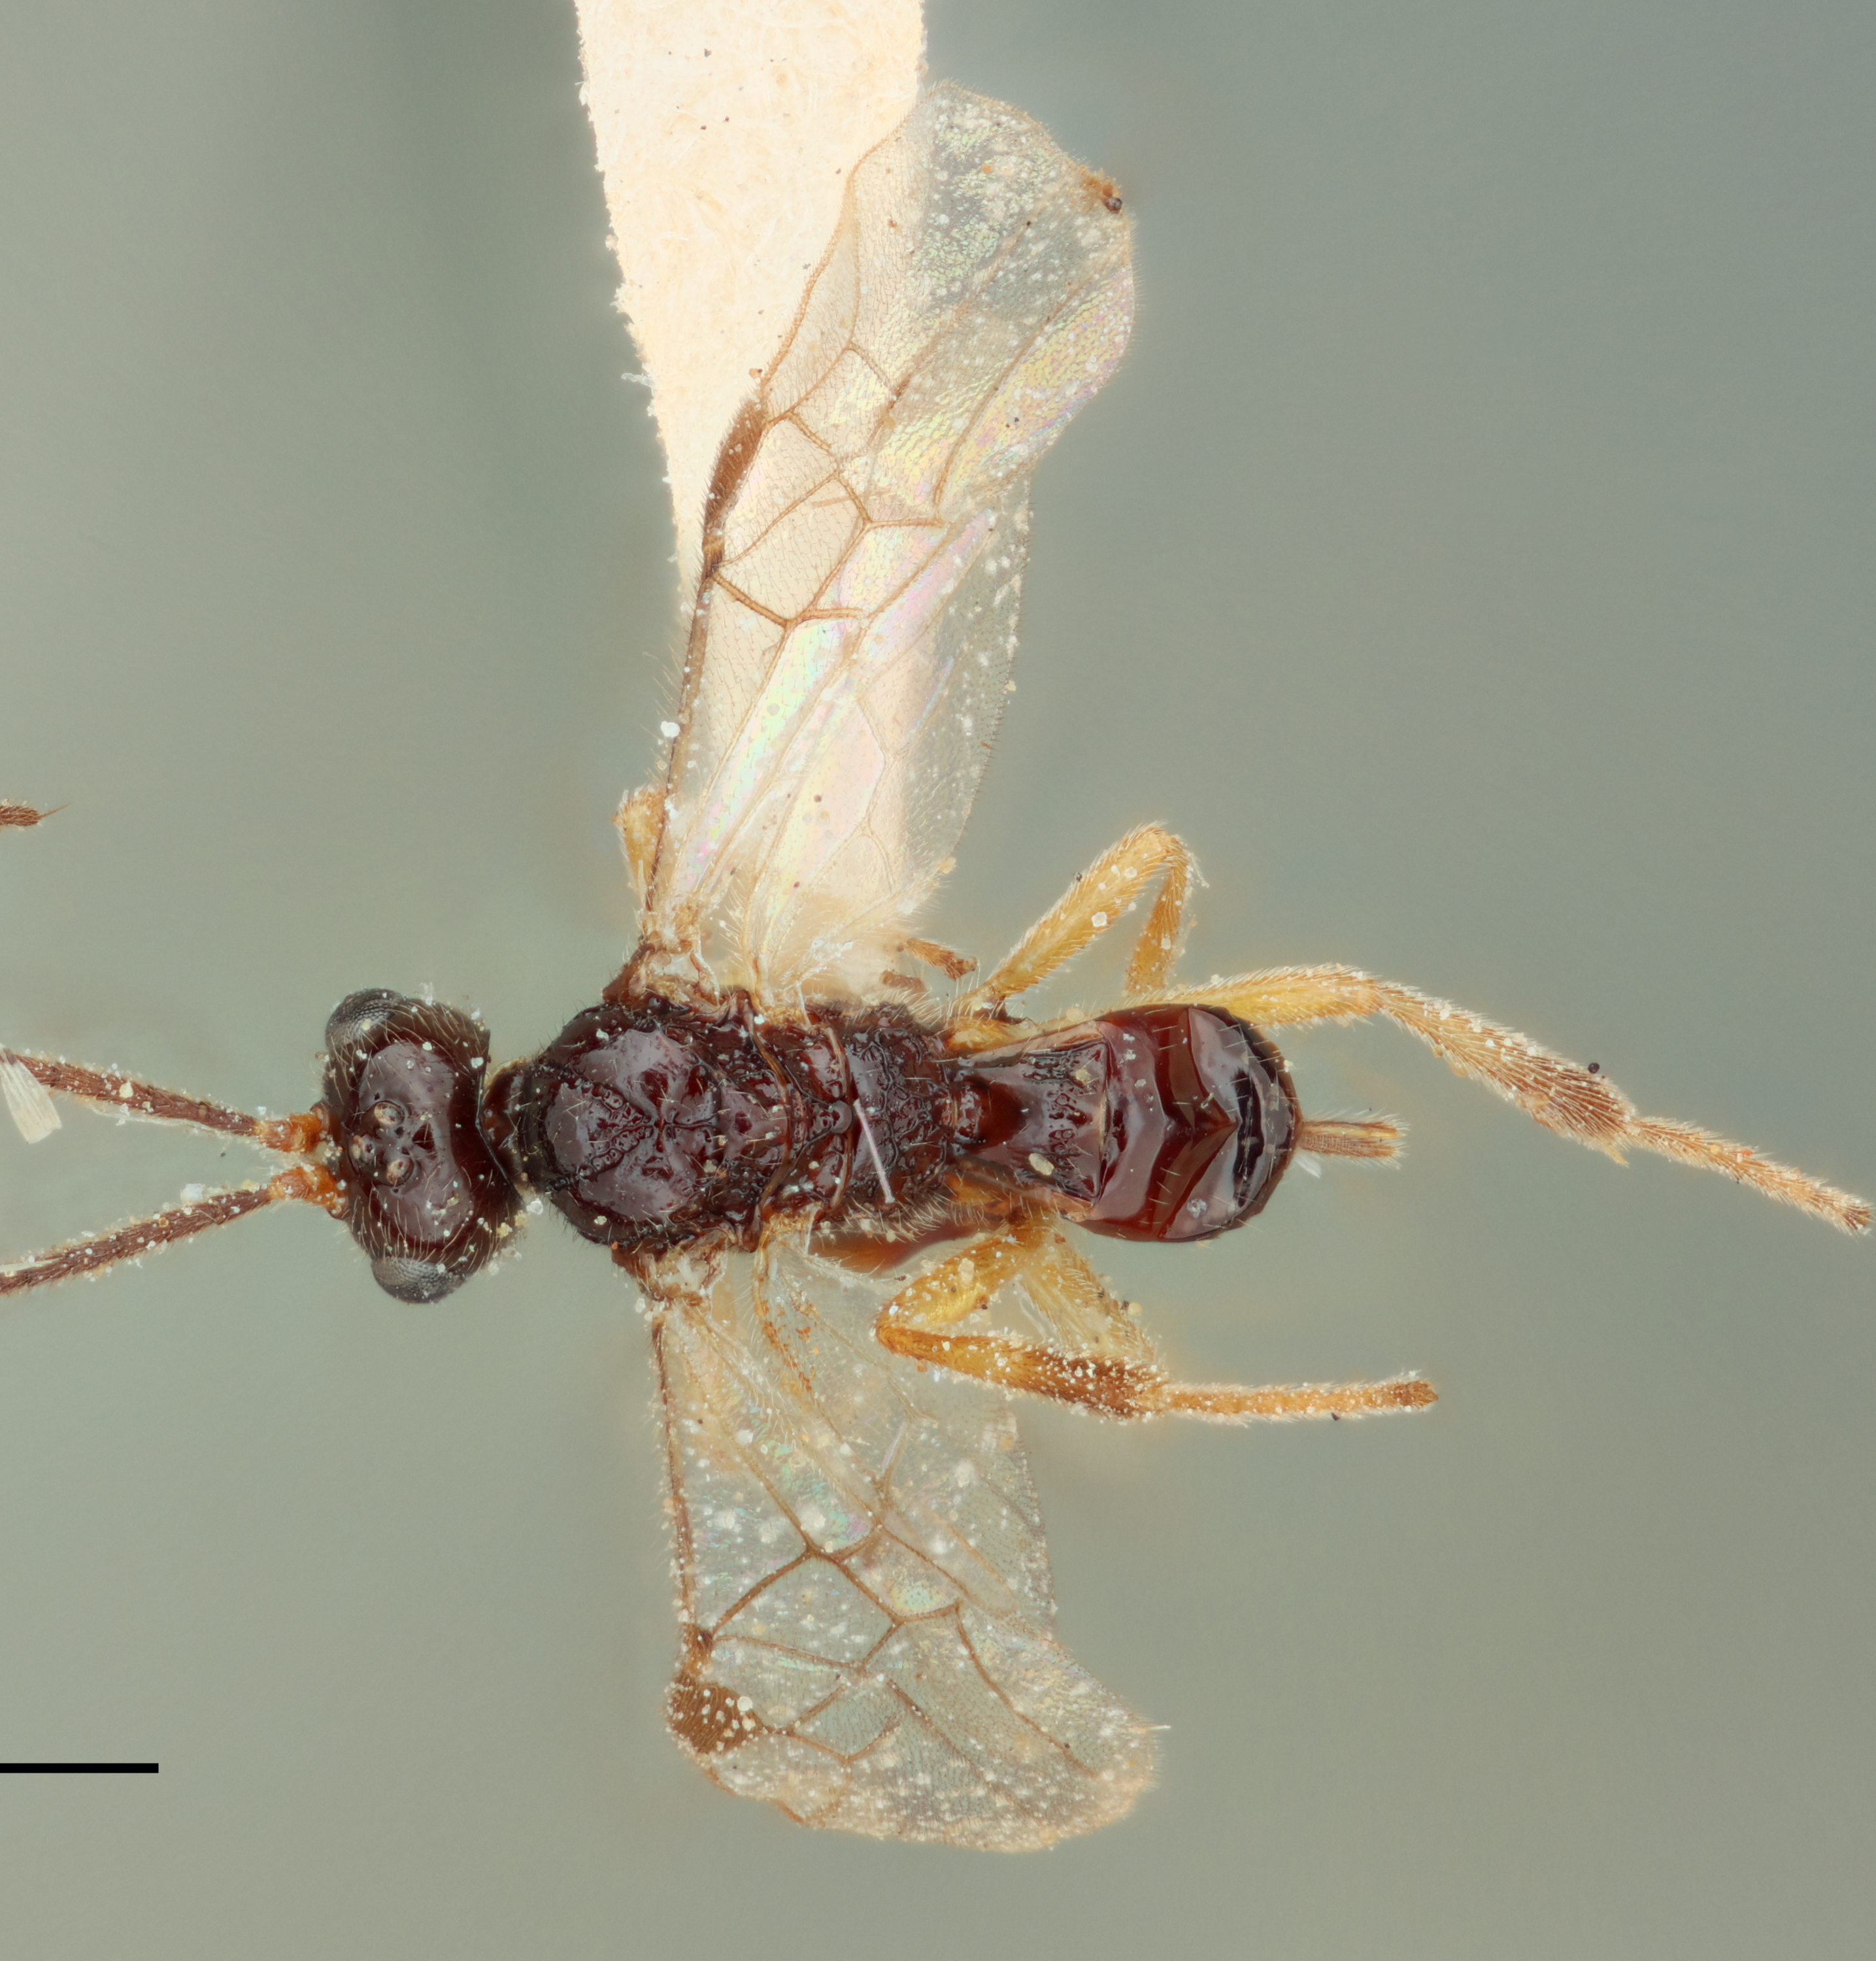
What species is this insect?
Diospilus curticaudis
